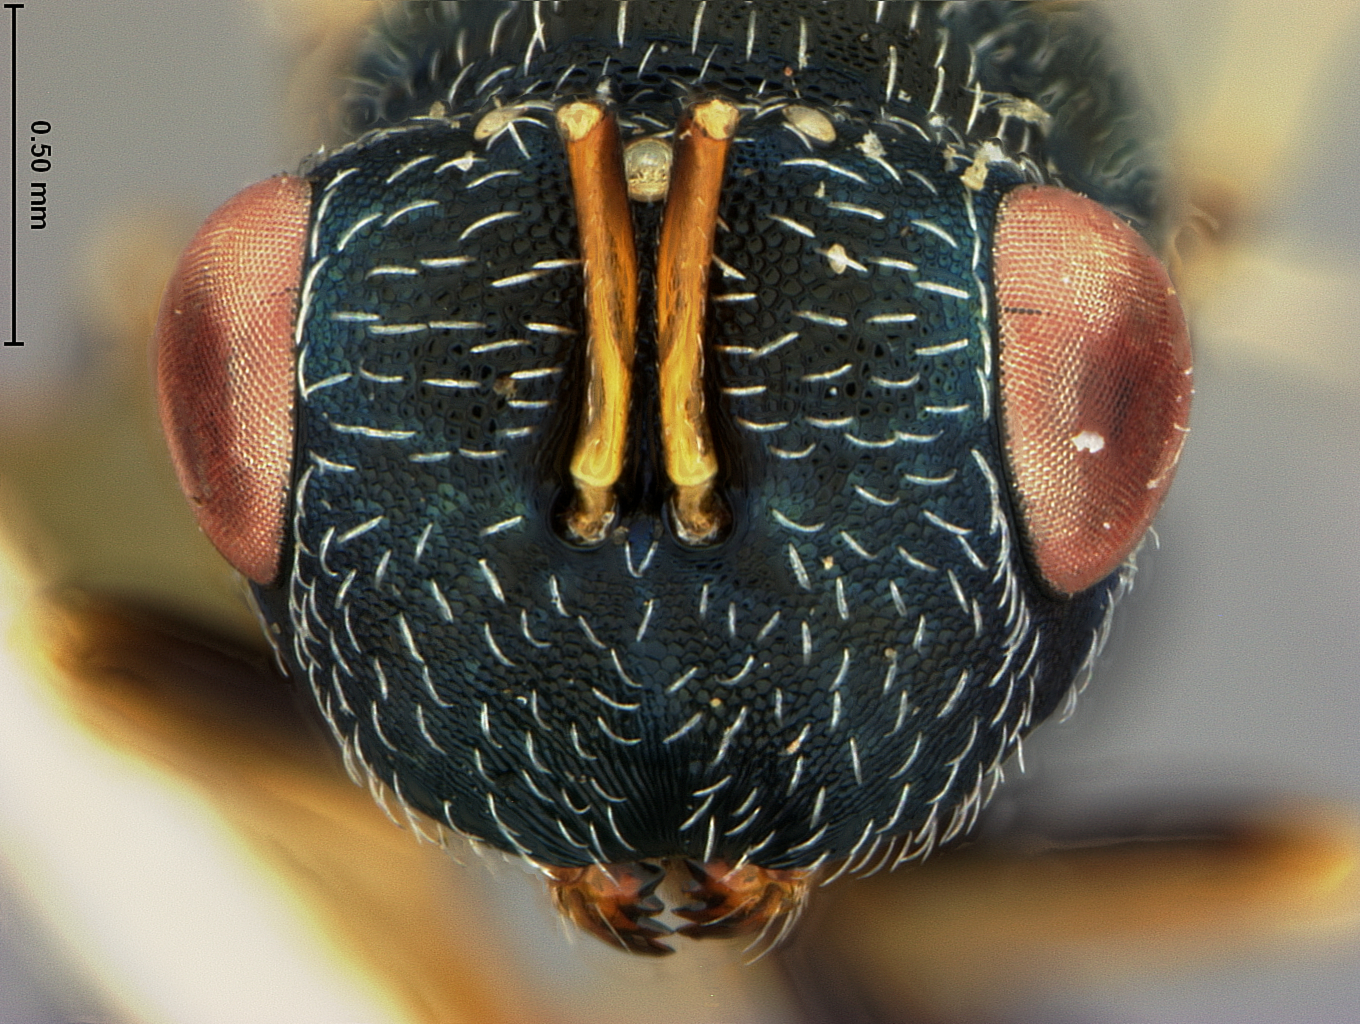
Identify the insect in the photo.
Catolaccus tylodermae
